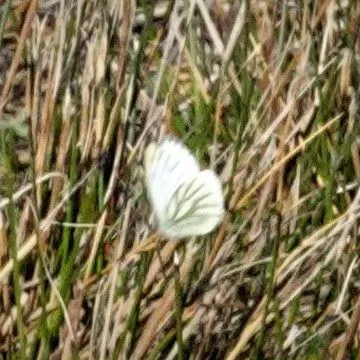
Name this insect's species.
Pieris napi
